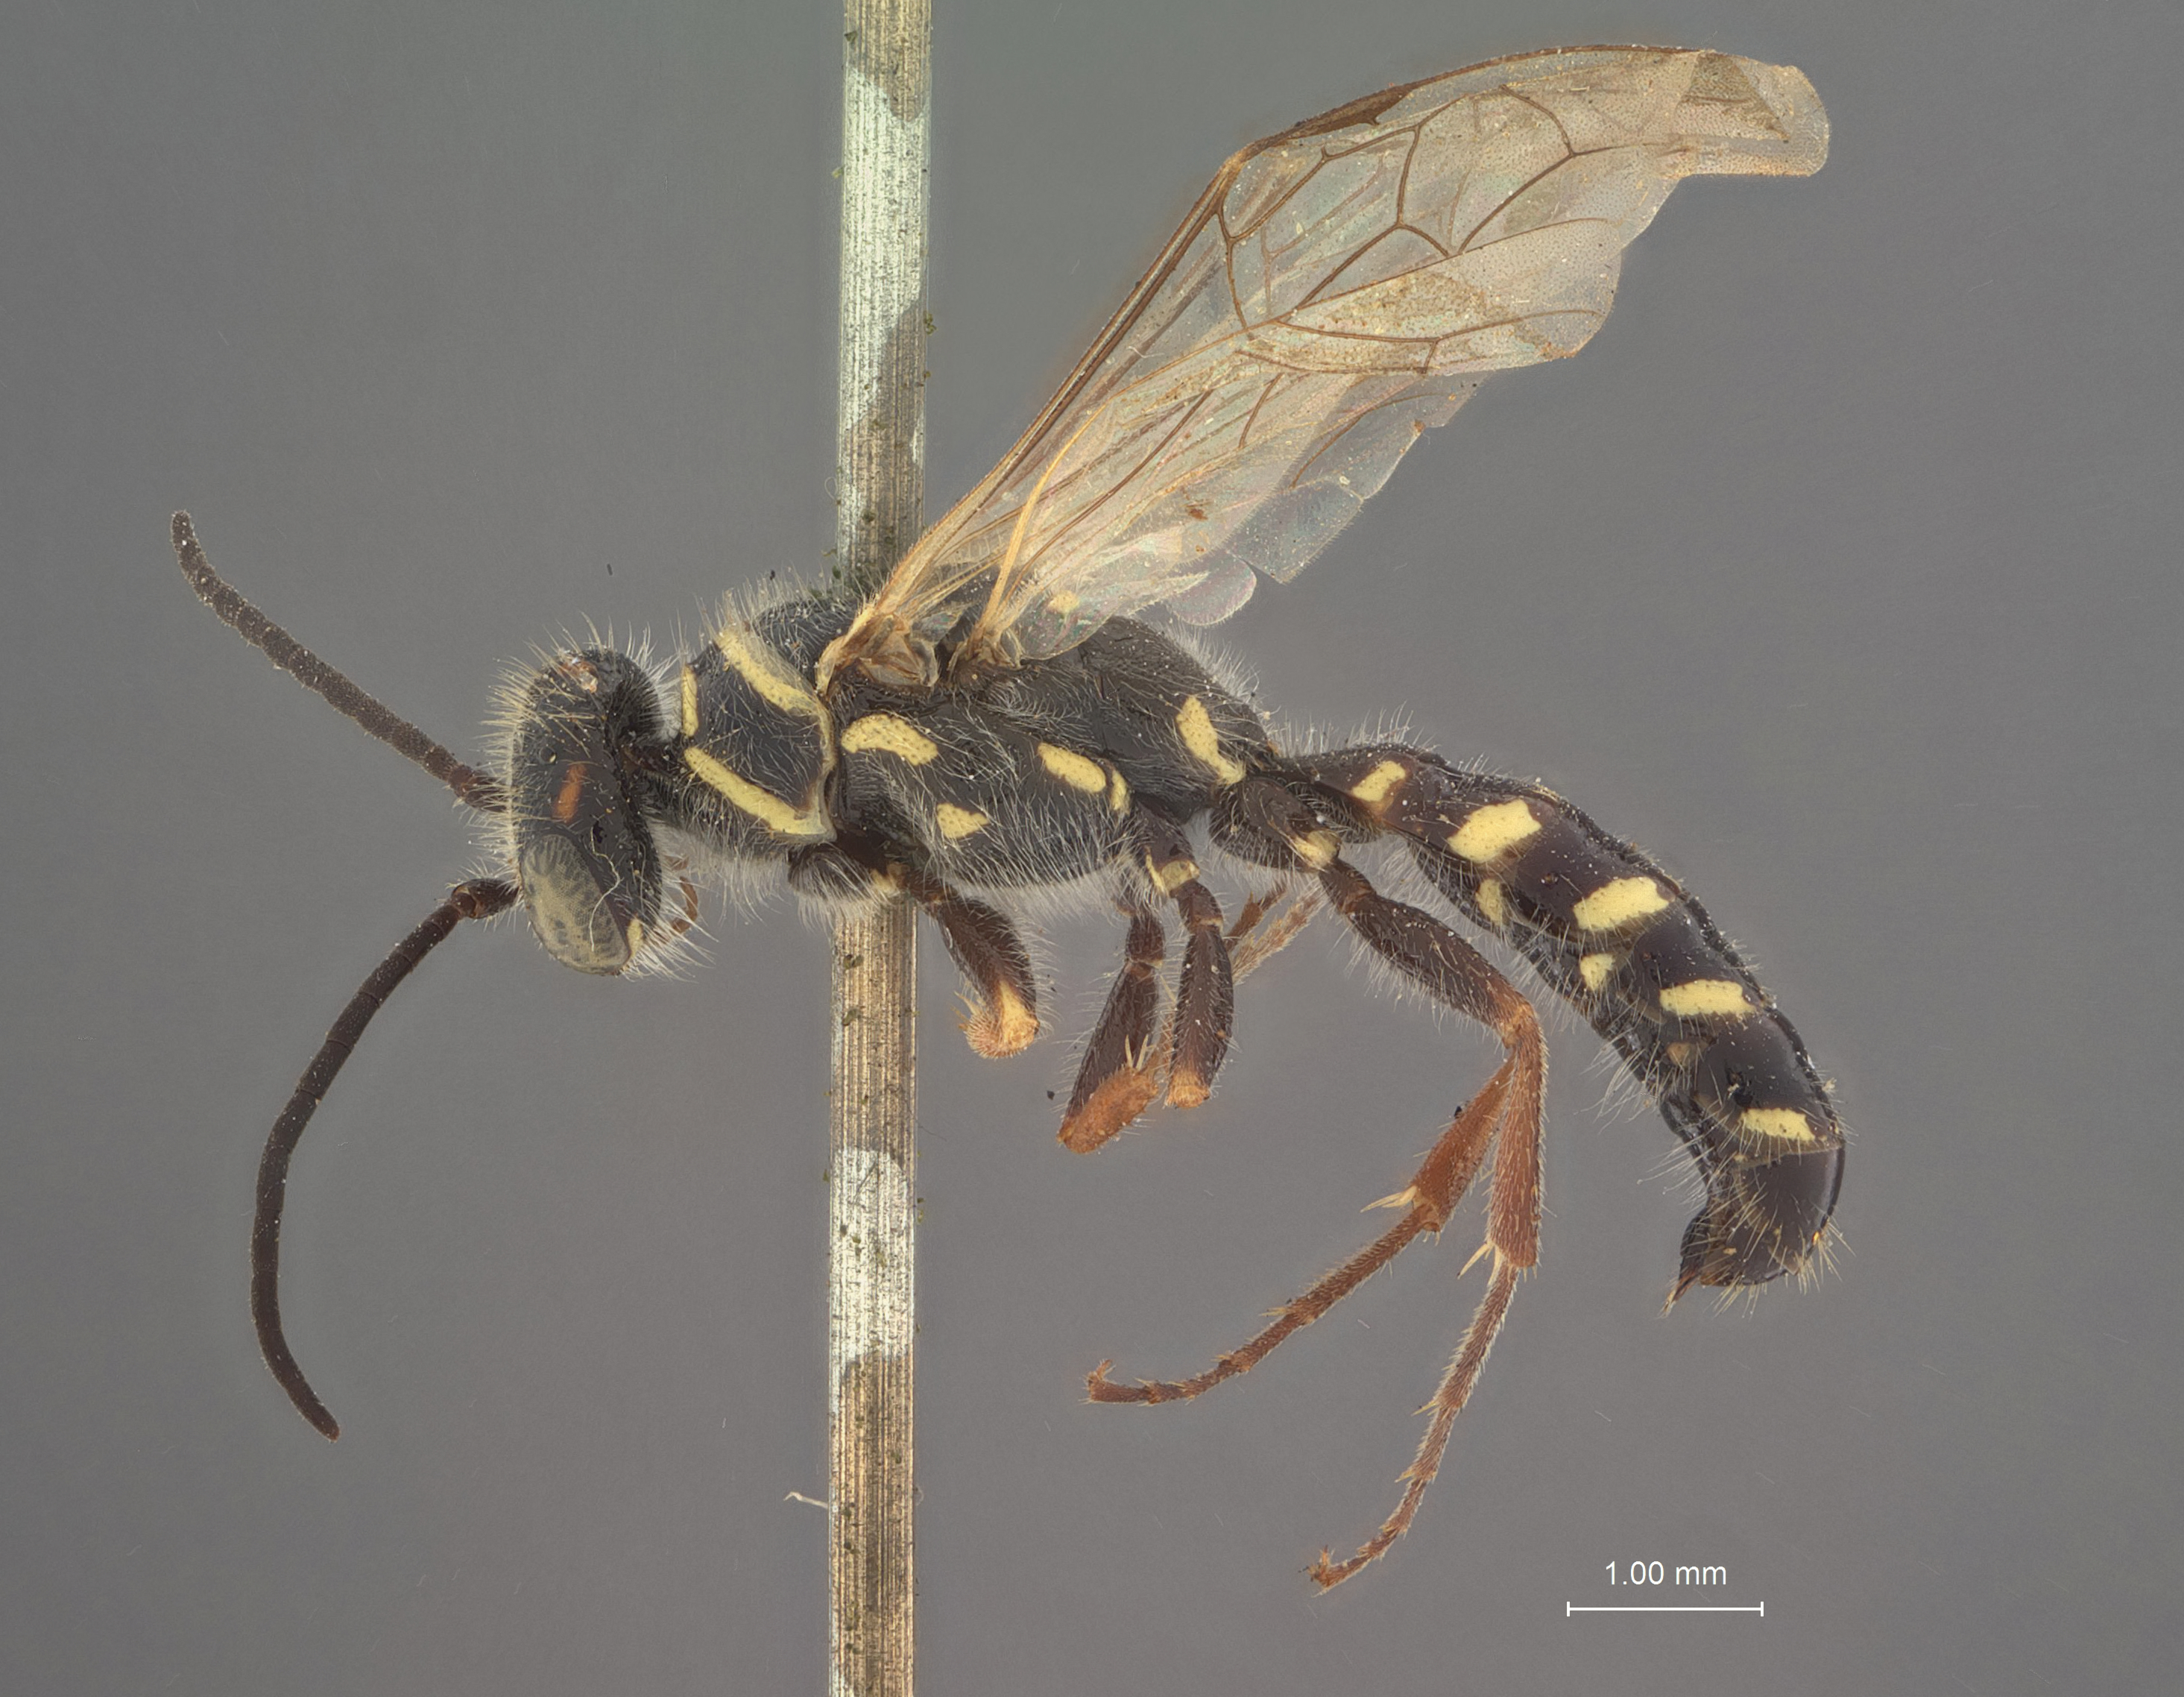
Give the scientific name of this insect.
Aeolothynnus multiguttatus
